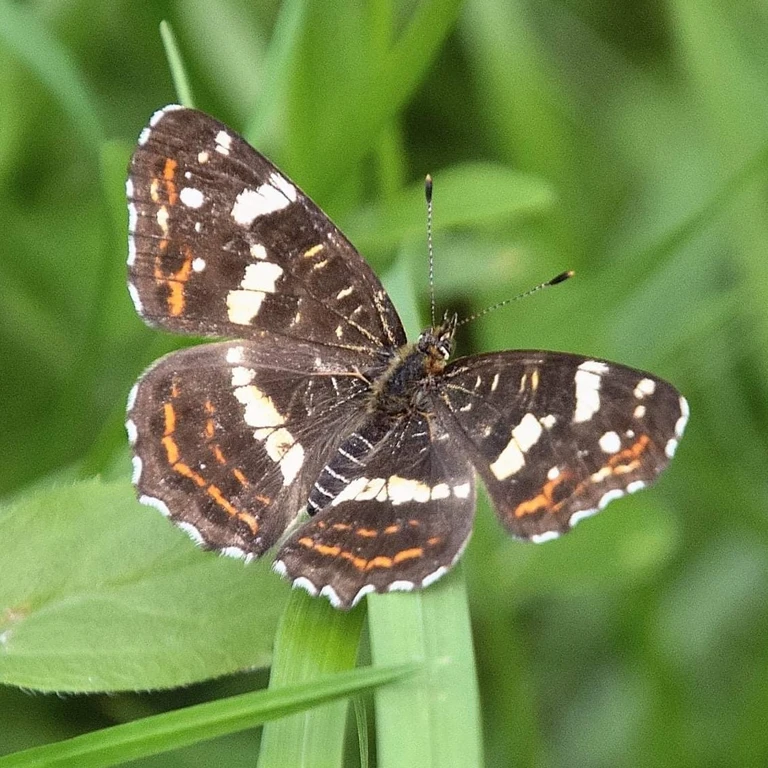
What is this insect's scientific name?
Araschnia levana
